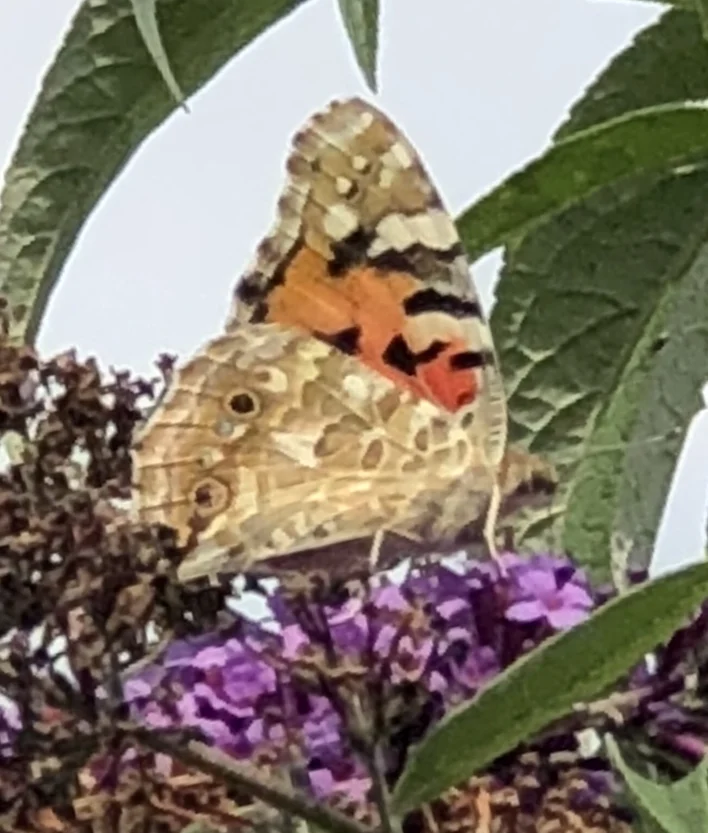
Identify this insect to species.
Vanessa cardui
